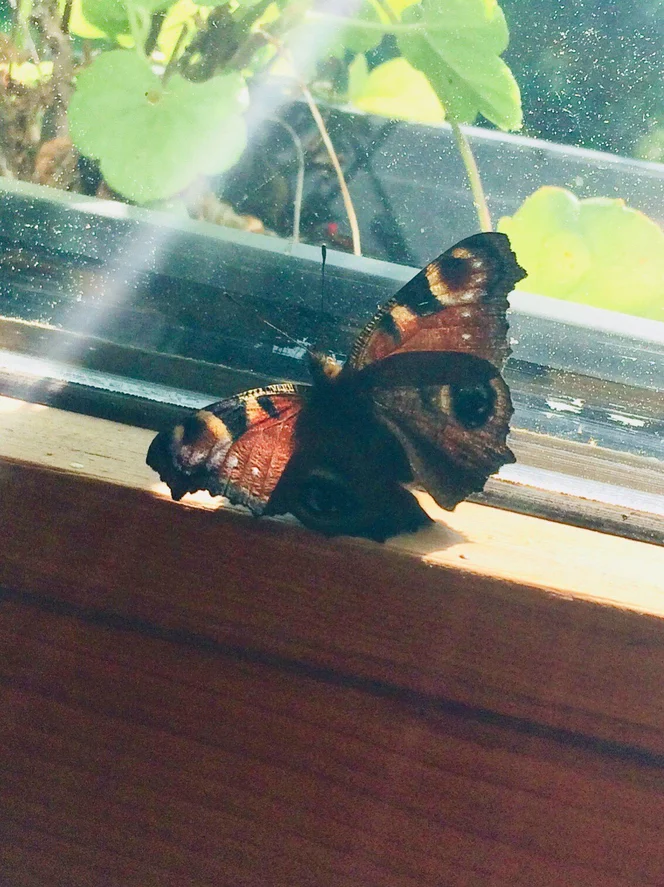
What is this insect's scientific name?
Aglais io
